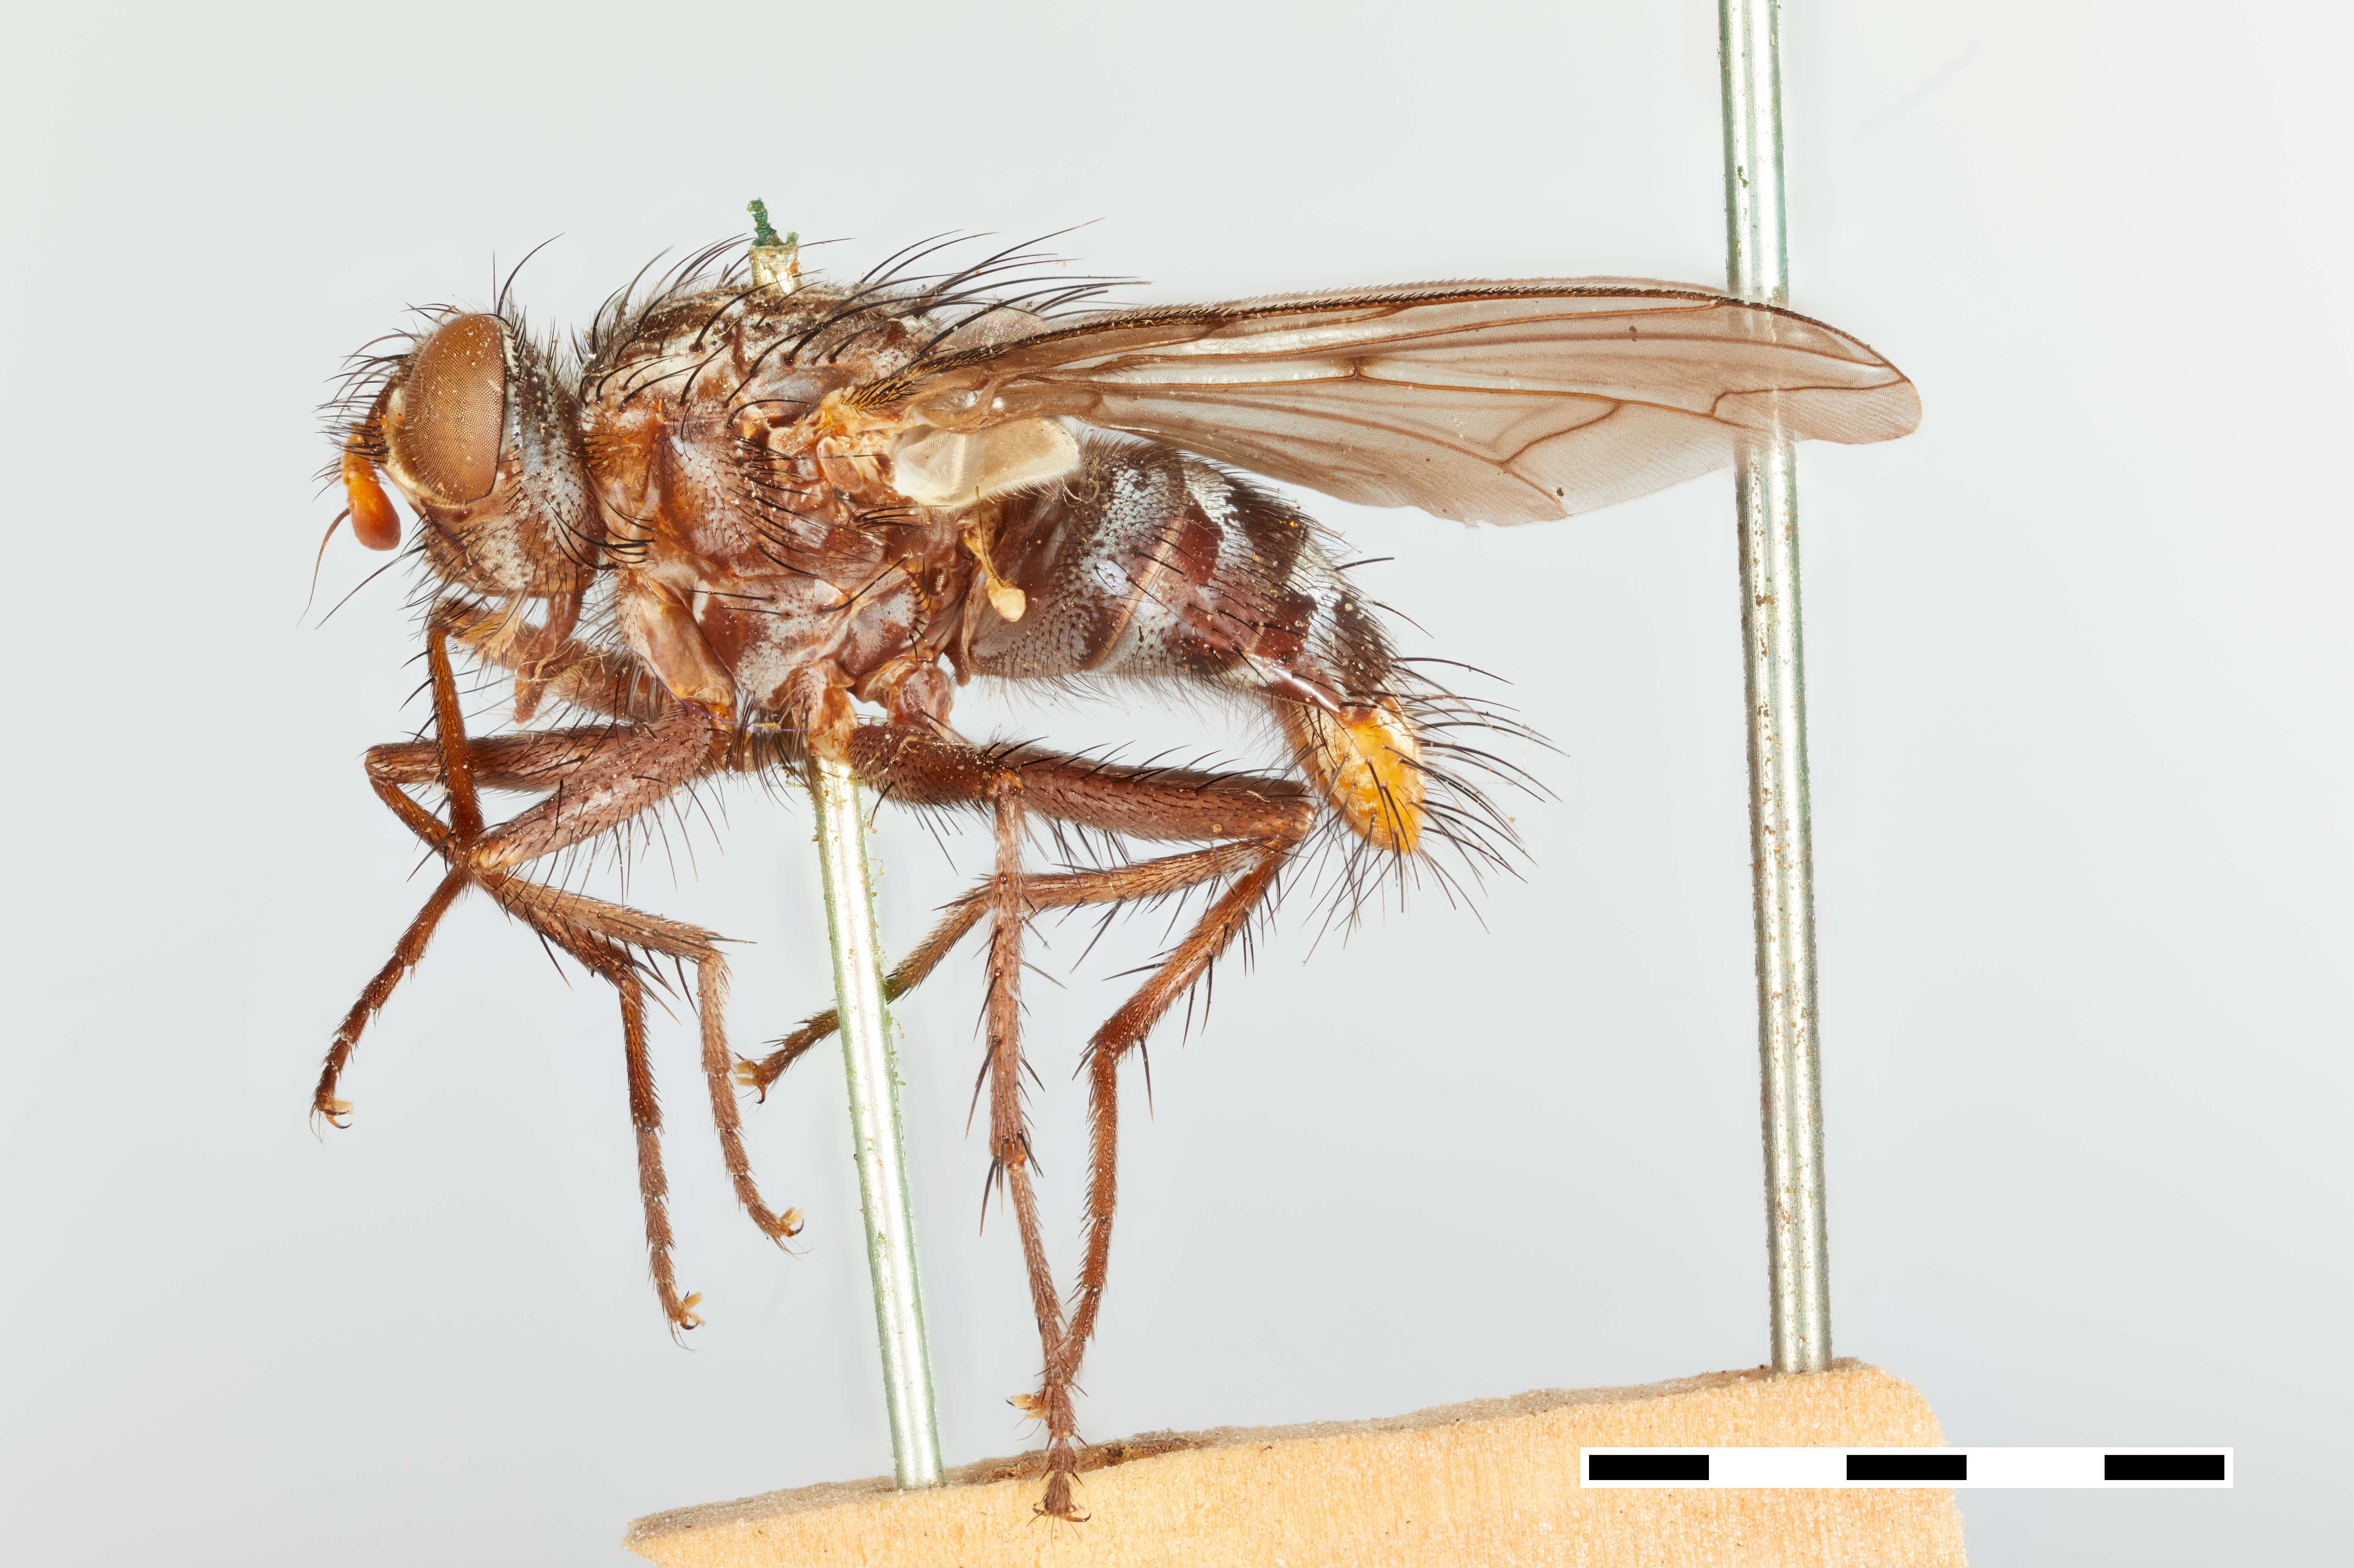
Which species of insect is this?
Nemoraea labis
